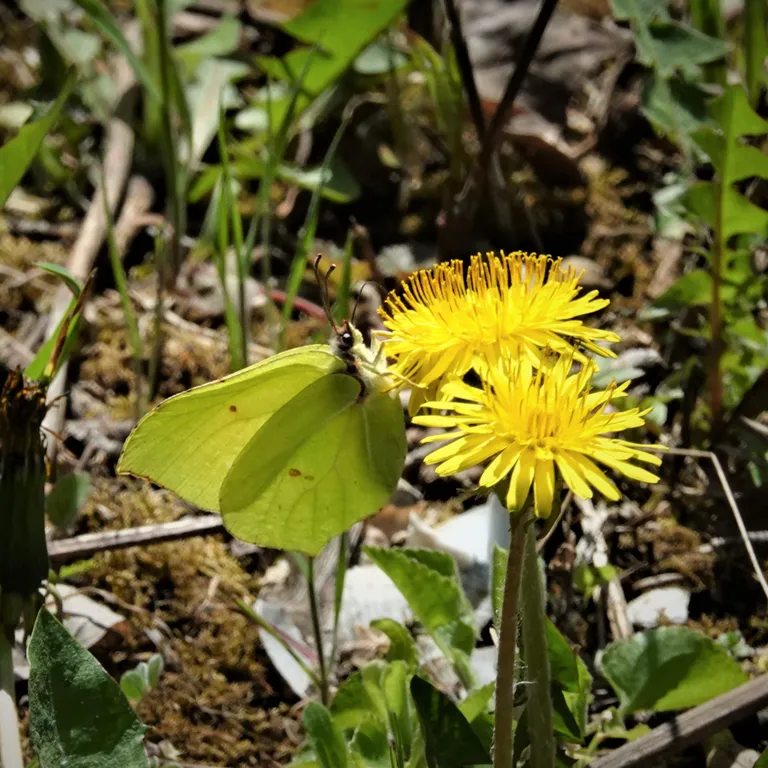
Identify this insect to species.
Gonepteryx rhamni
